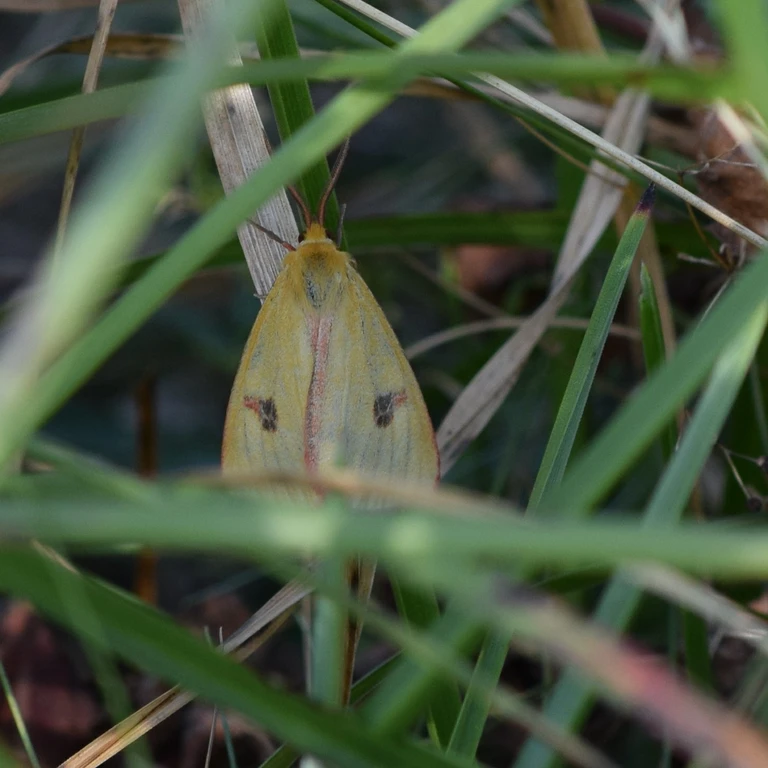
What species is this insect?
Diacrisia sannio
